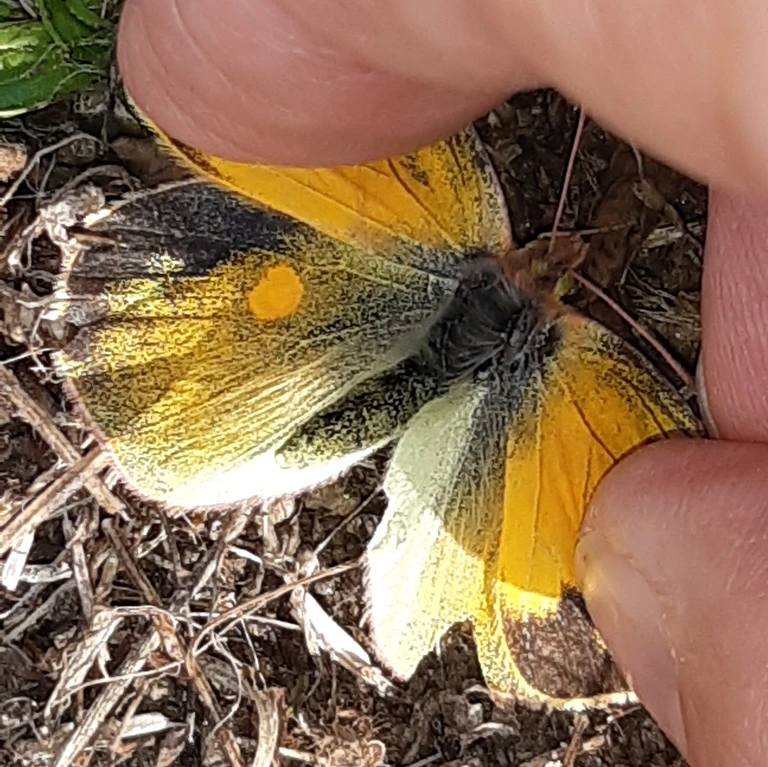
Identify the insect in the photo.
Colias croceus
